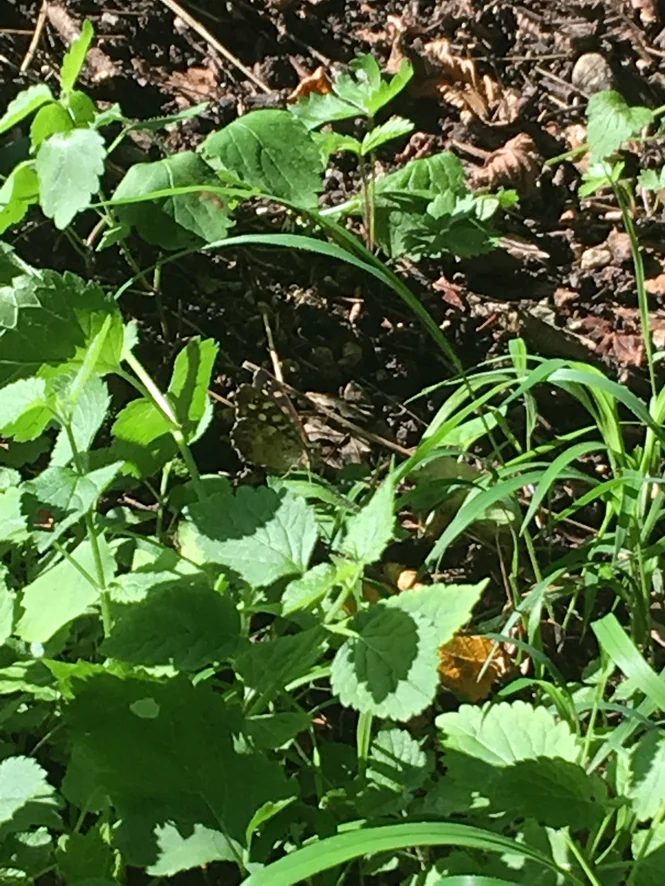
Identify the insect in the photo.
Pararge aegeria
